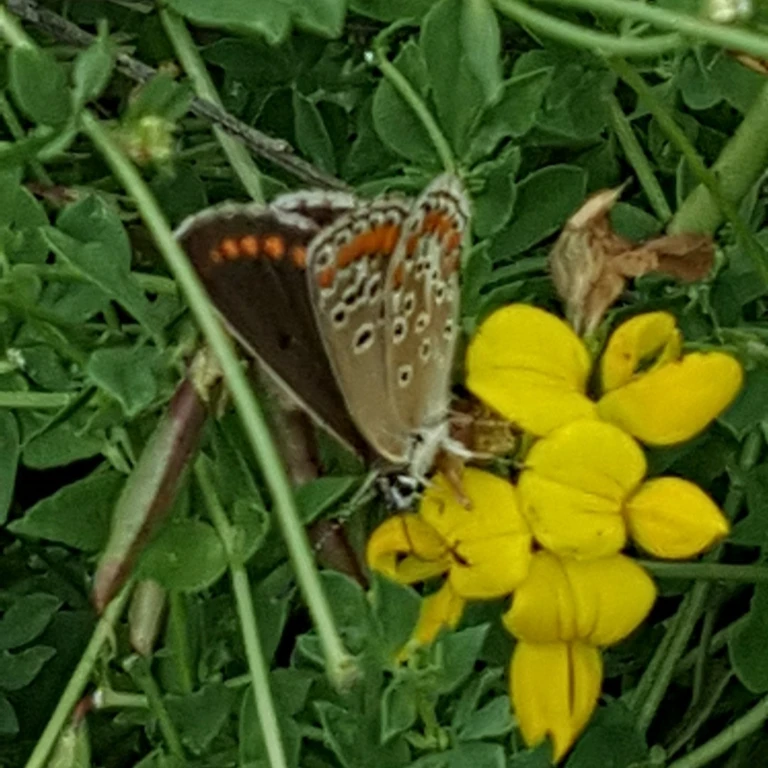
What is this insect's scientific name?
Aricia agestis/artaxerxes
